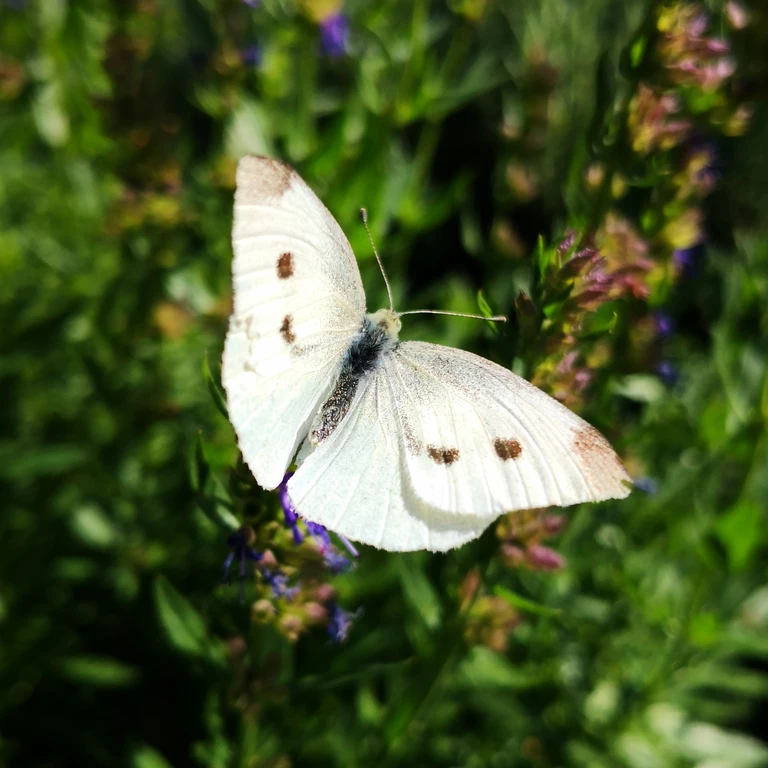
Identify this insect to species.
Pieris rapae
